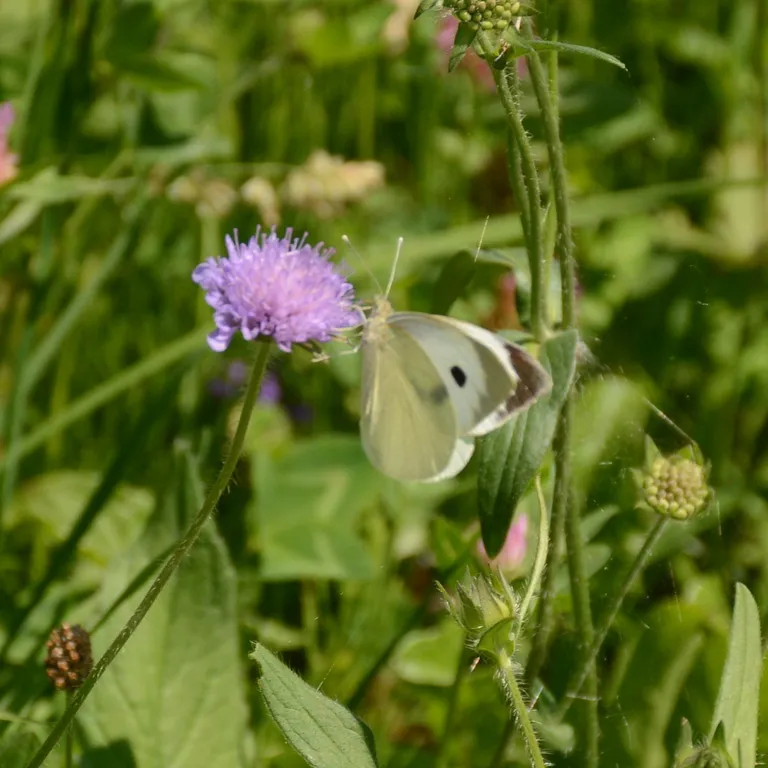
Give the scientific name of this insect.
Pieris brassicae
